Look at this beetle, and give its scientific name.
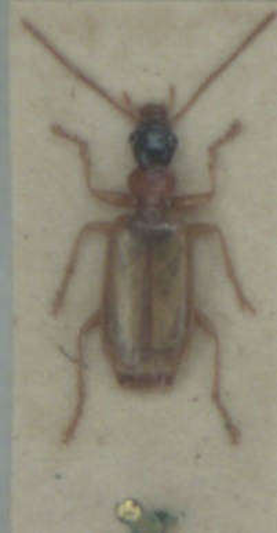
Demetrias atricapillus
